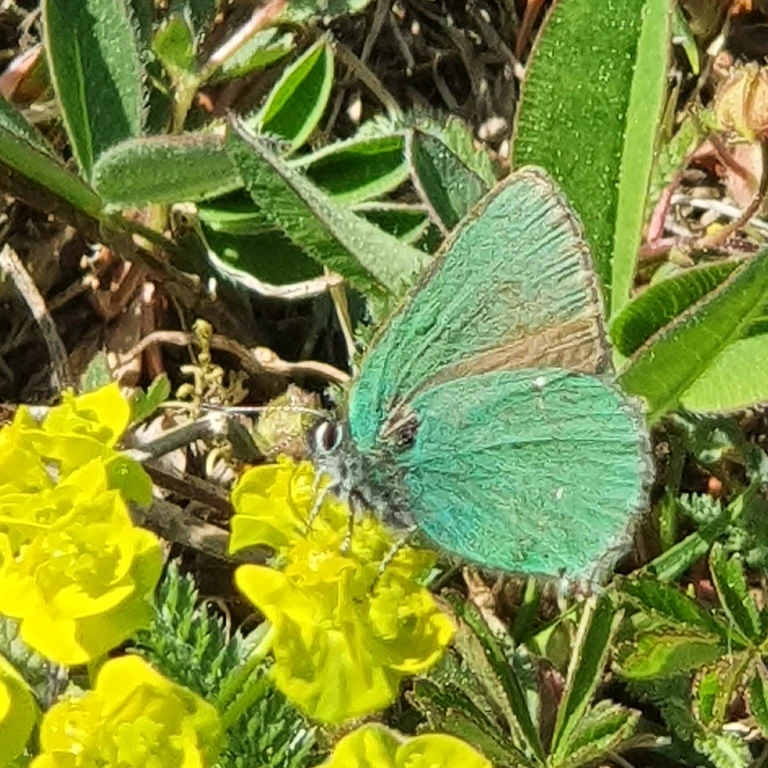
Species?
Callophrys rubi
